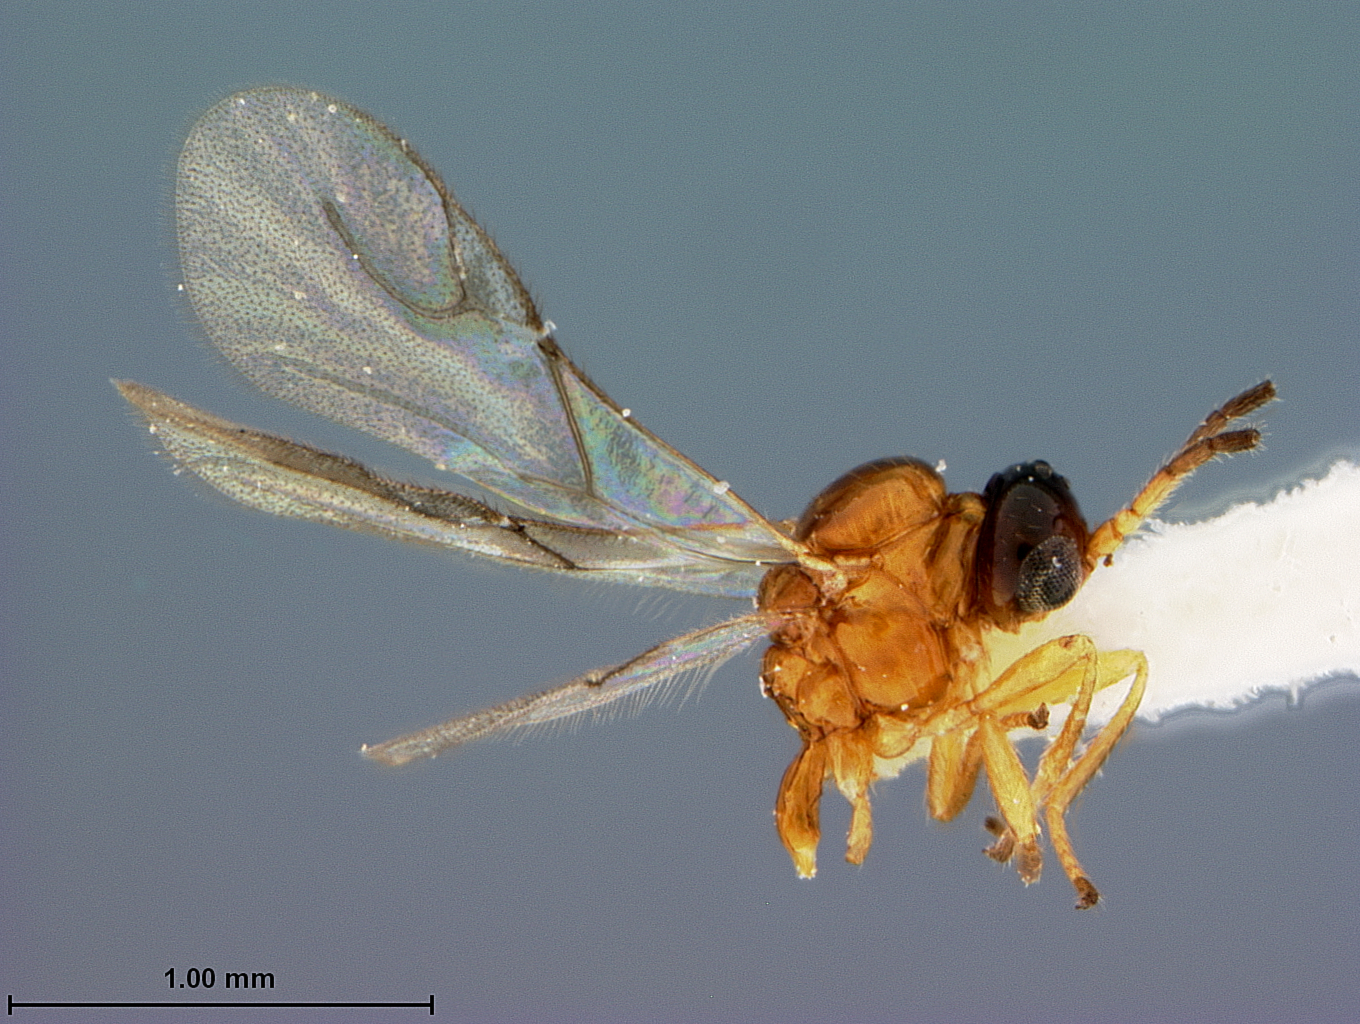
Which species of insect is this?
Trioxys confucius
